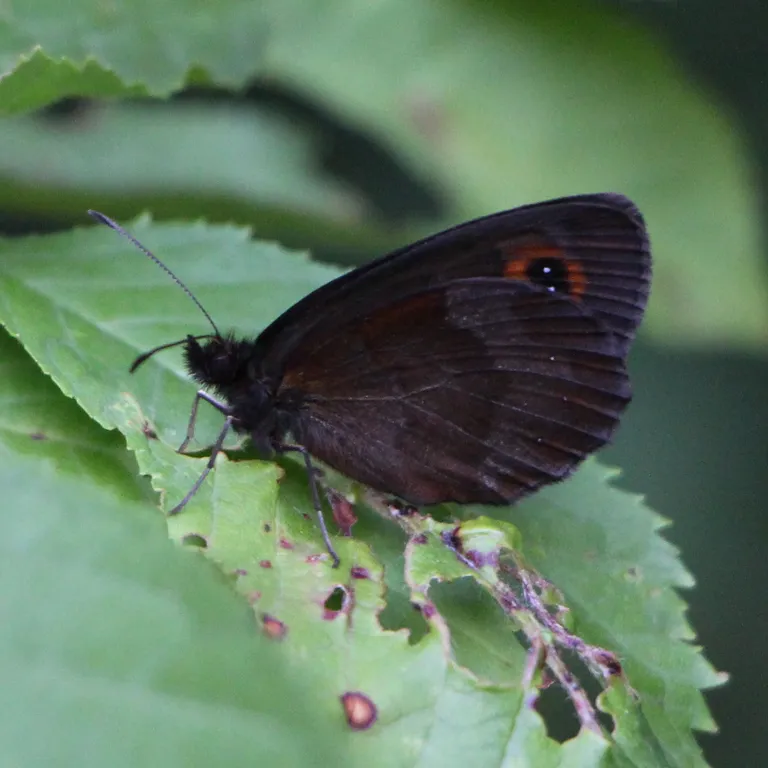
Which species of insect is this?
Erebia aethiops
